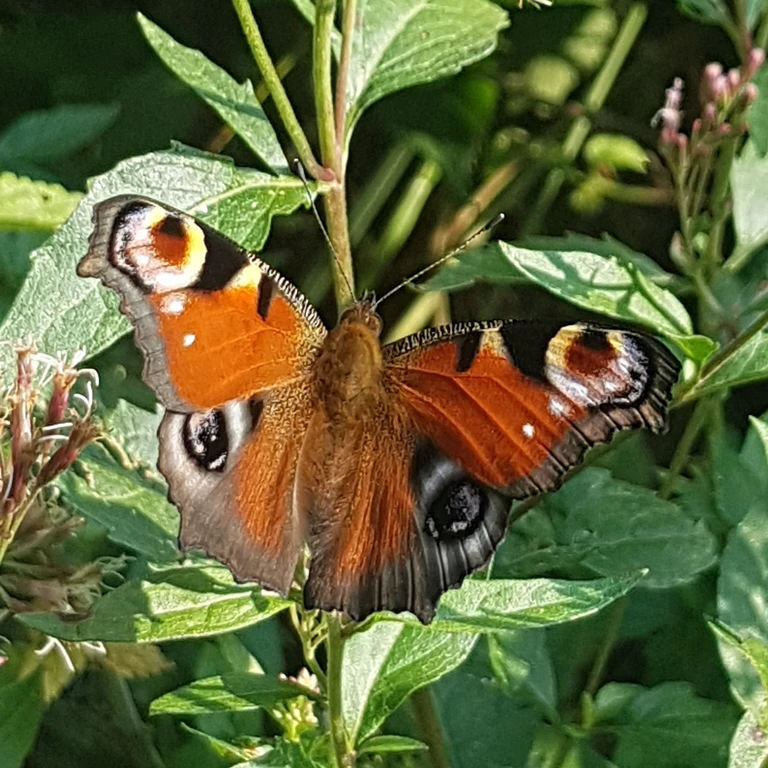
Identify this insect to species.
Aglais io
